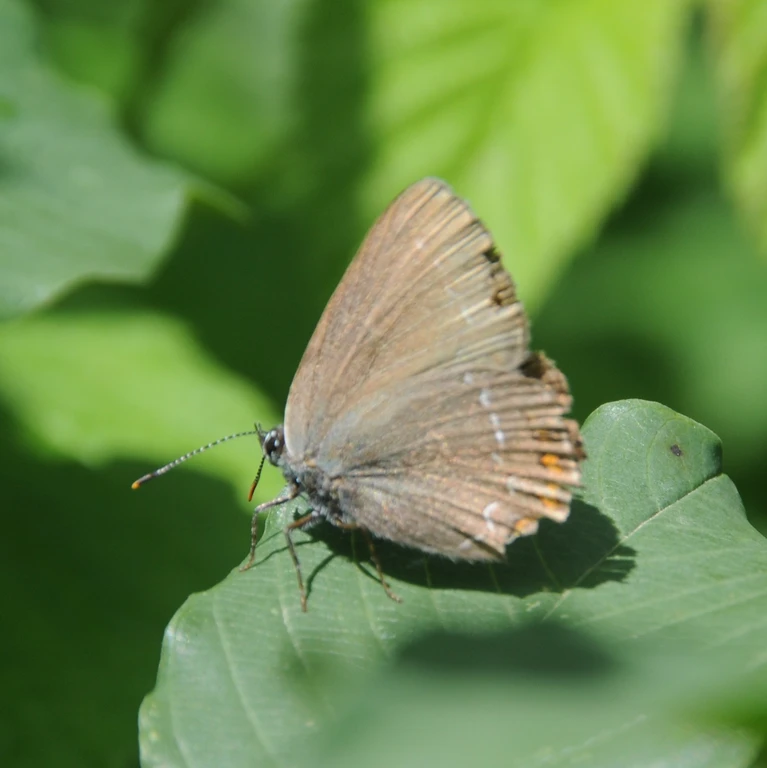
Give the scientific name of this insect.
Satyrium acaciae (also Strymon acaciae)
